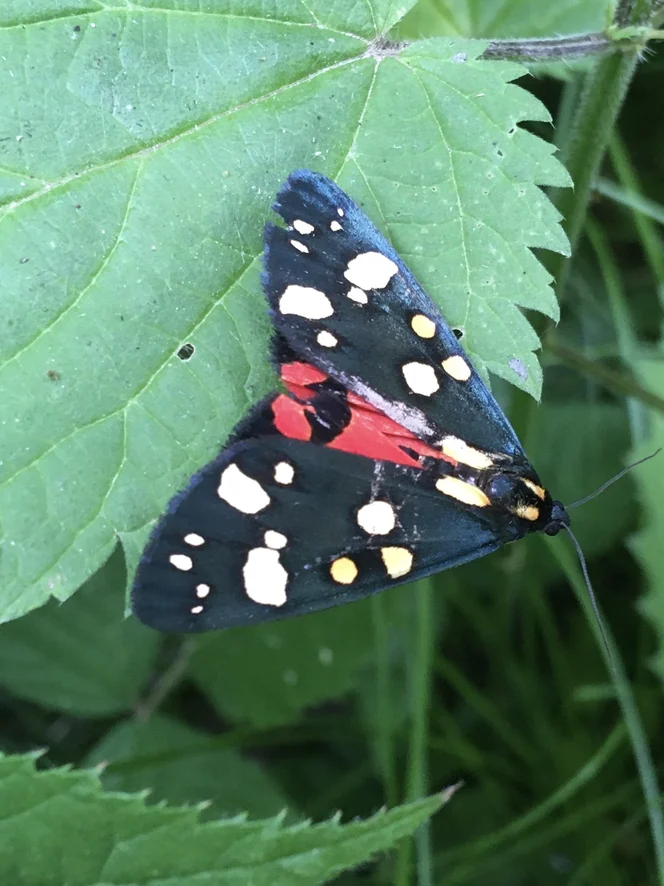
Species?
Callimorpha dominula
